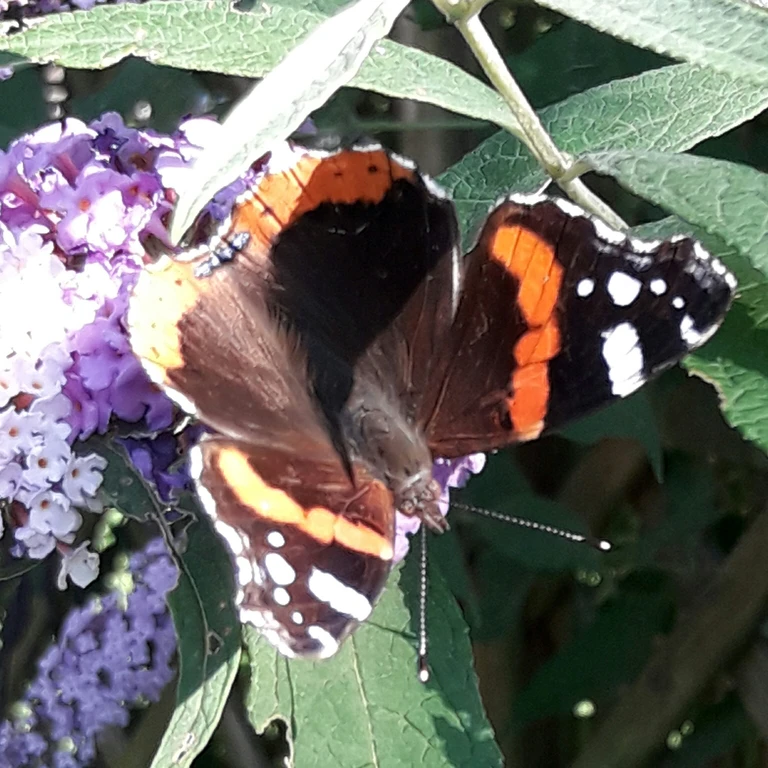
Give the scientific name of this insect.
Vanessa atalanta
